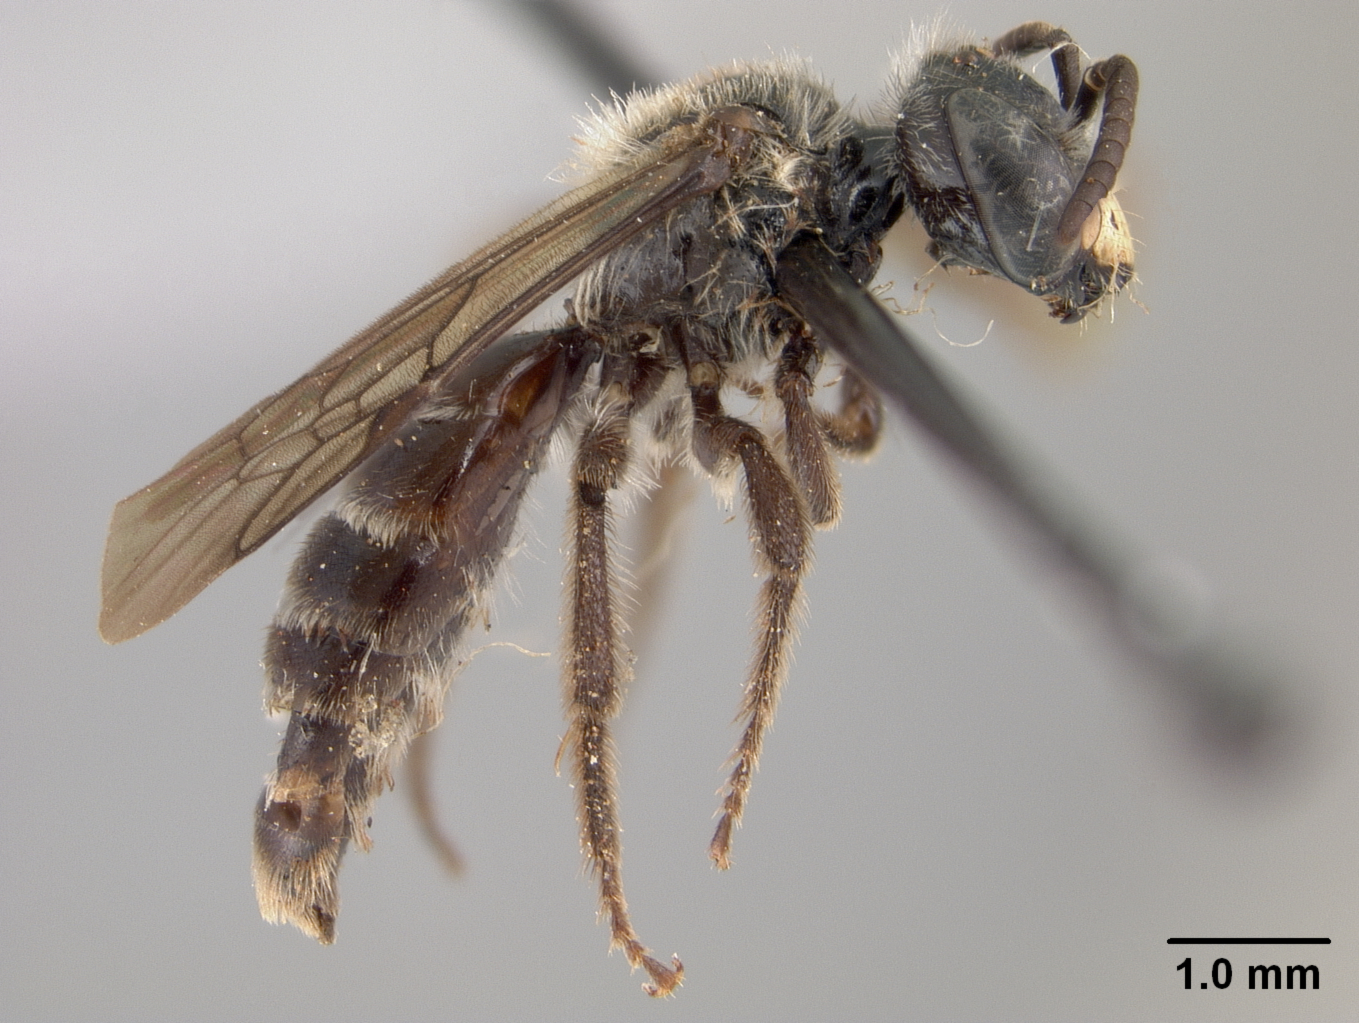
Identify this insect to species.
Andrena vidalesi
